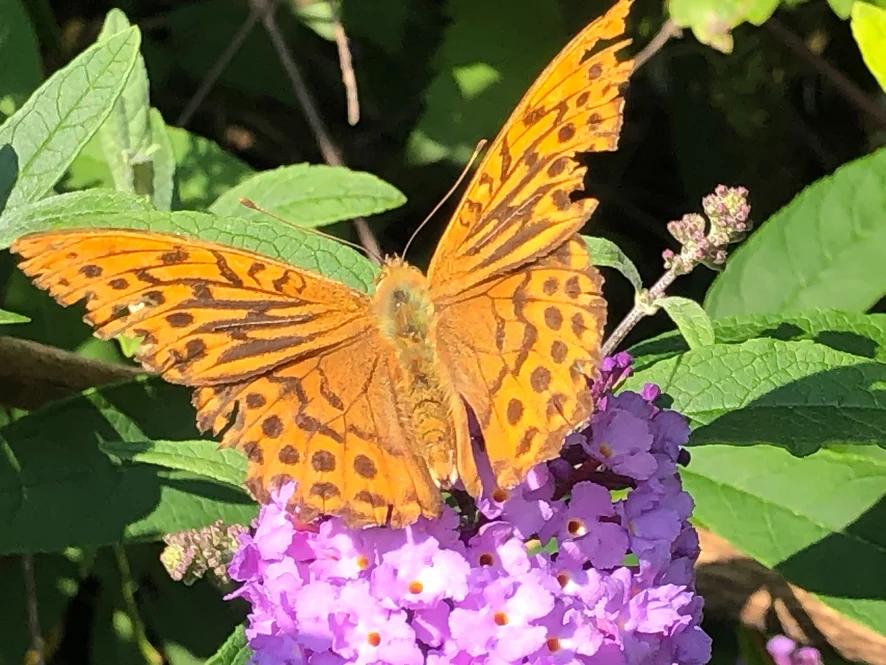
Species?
Argynnis paphia
